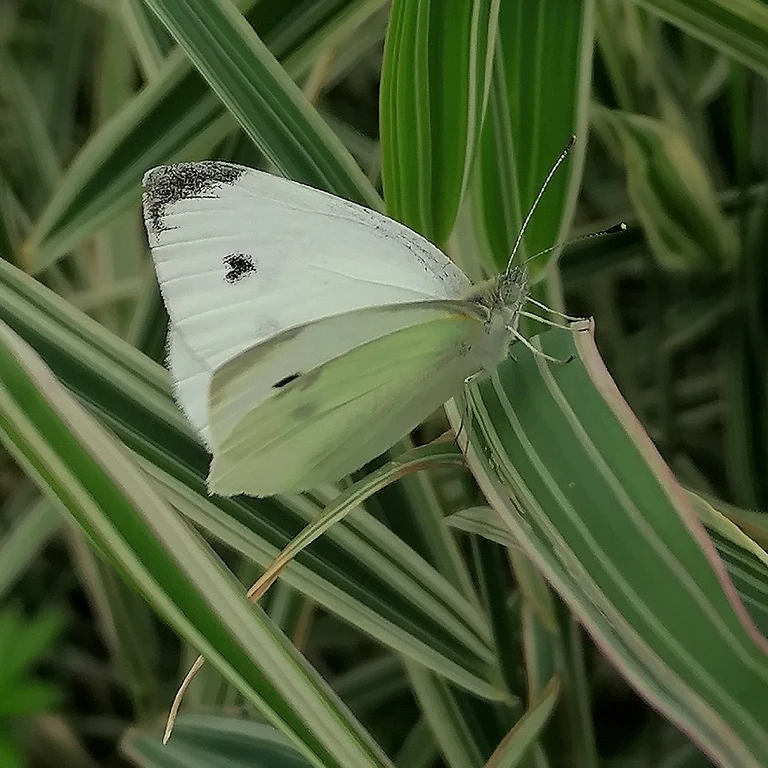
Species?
Pieris rapae
